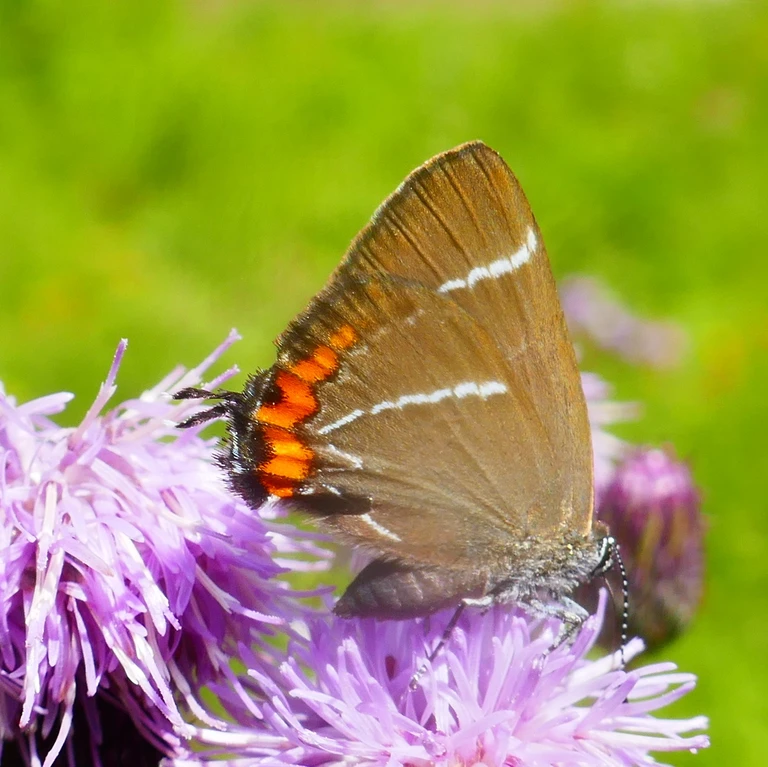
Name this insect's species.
Satyrium w-album
